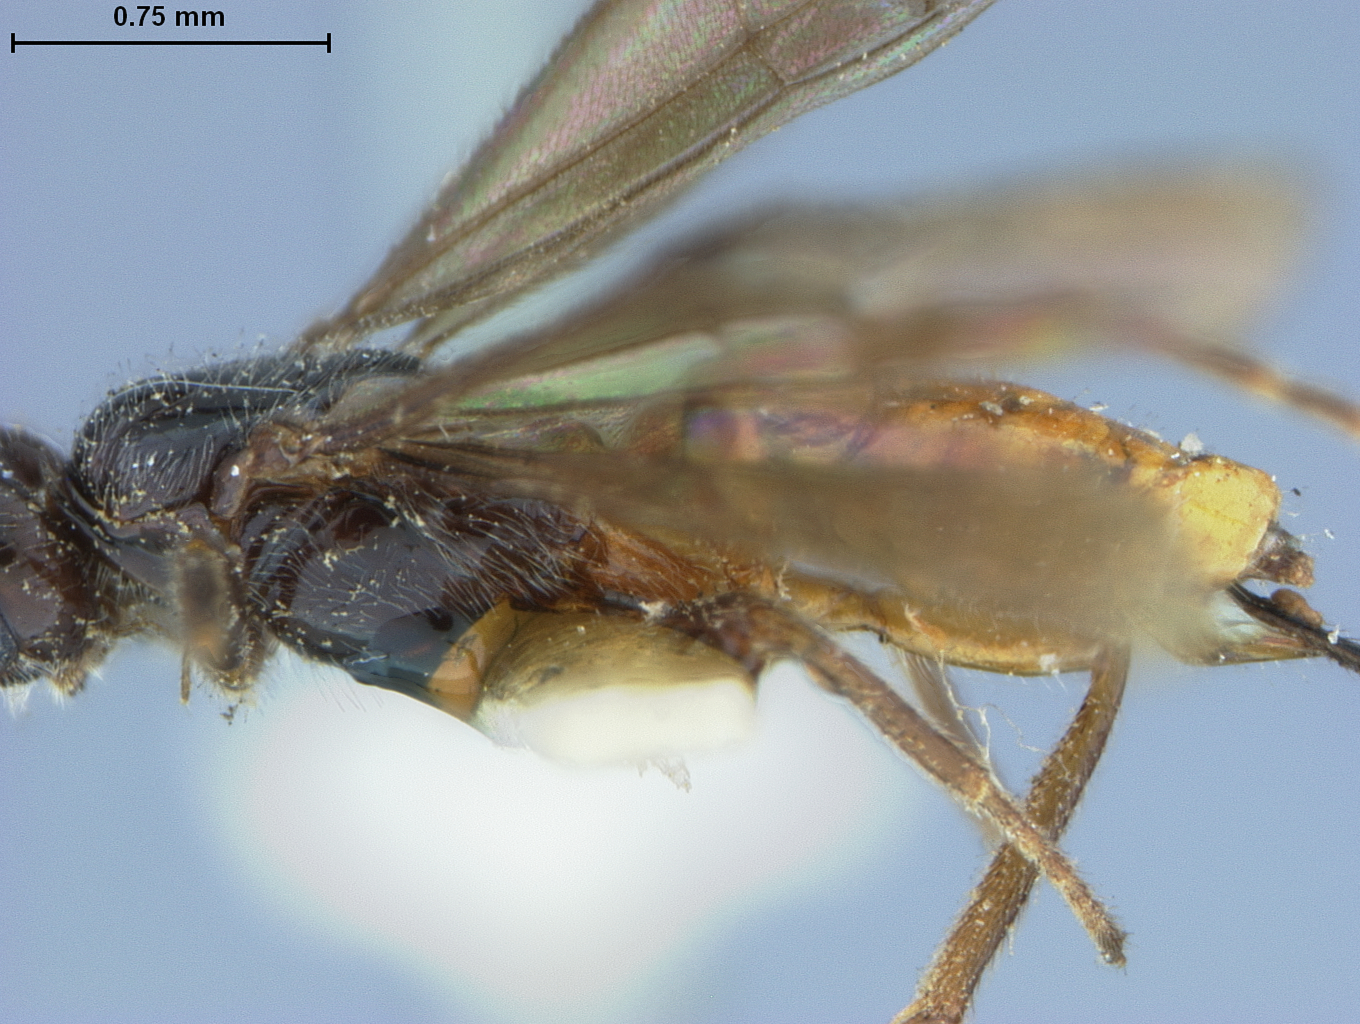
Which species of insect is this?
Coccliodes pissodis
